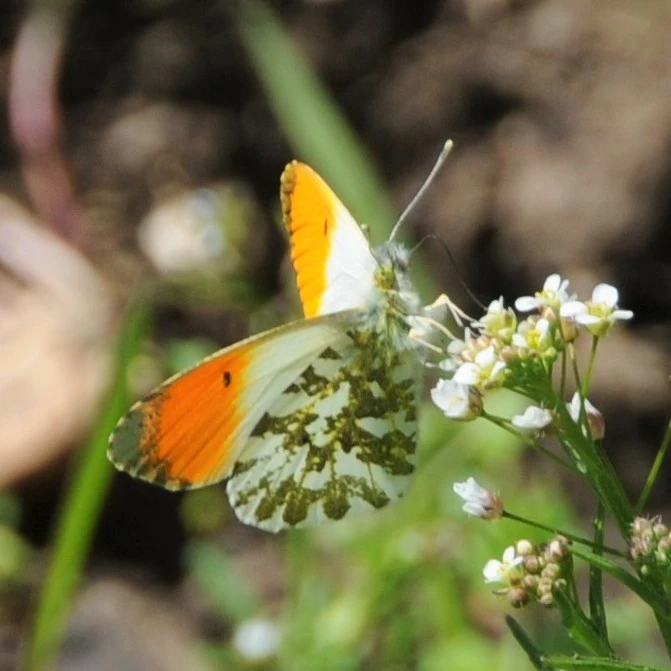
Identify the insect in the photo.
Anthocharis cardamines
